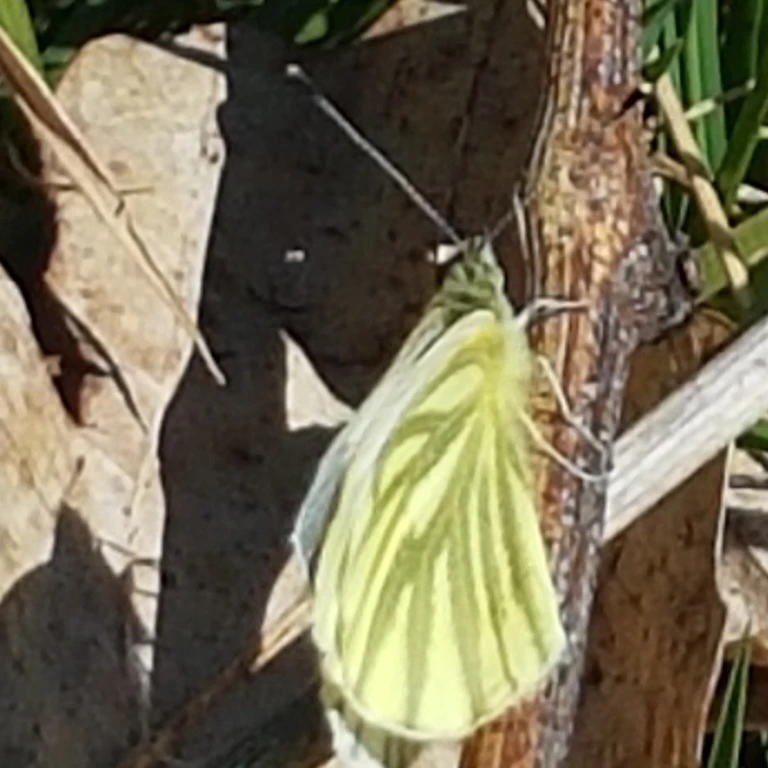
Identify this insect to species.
Pieris napi
